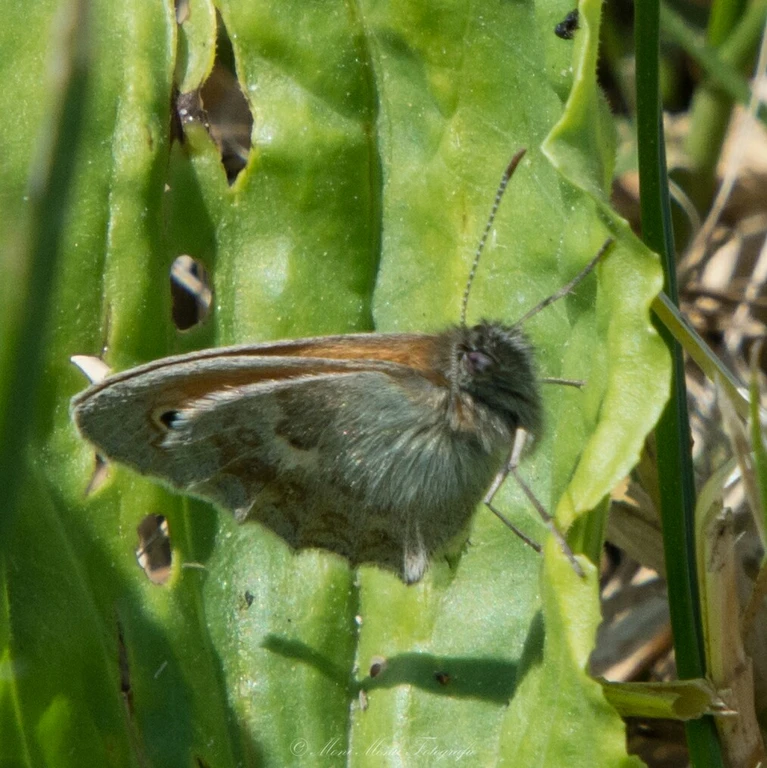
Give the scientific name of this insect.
Coenonympha pamphilus
